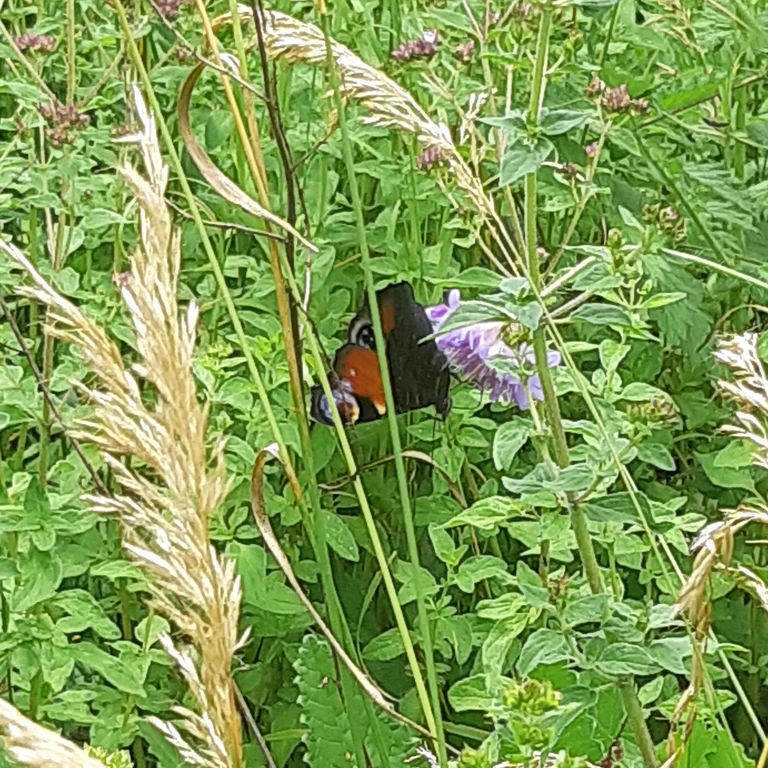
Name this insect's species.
Aglais io
